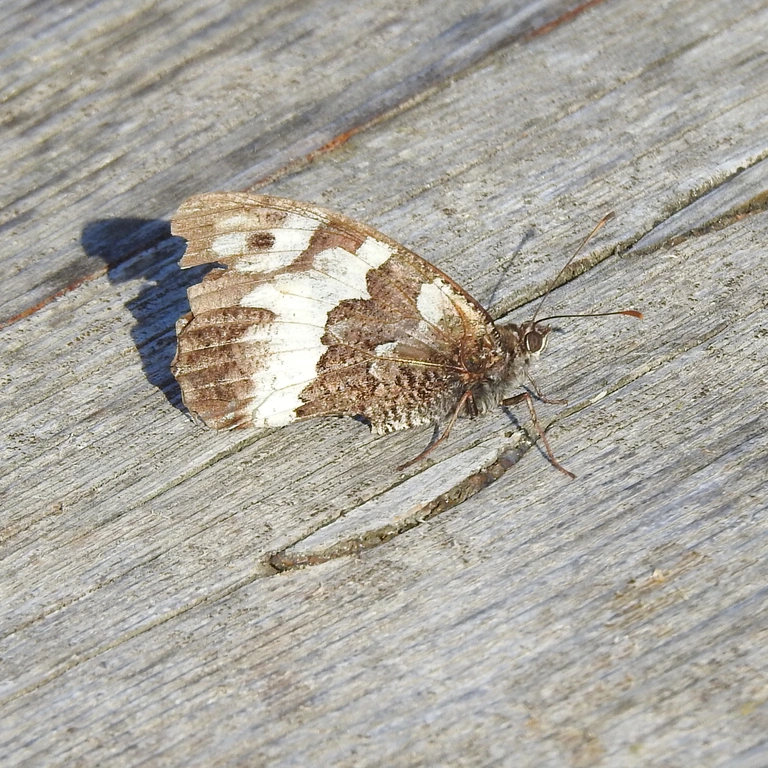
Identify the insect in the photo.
Brintesia circe
